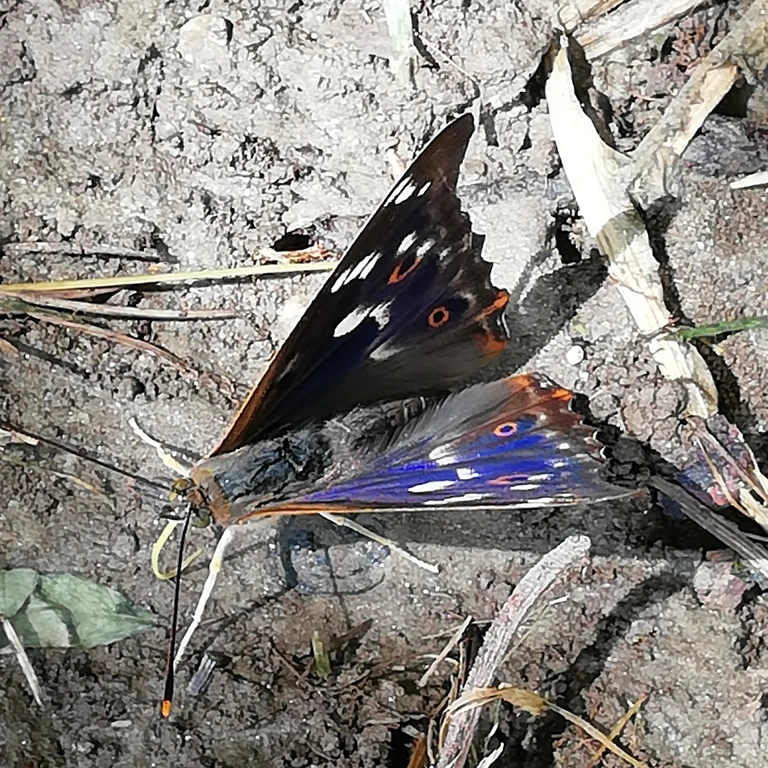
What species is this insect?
Apatura ilia
